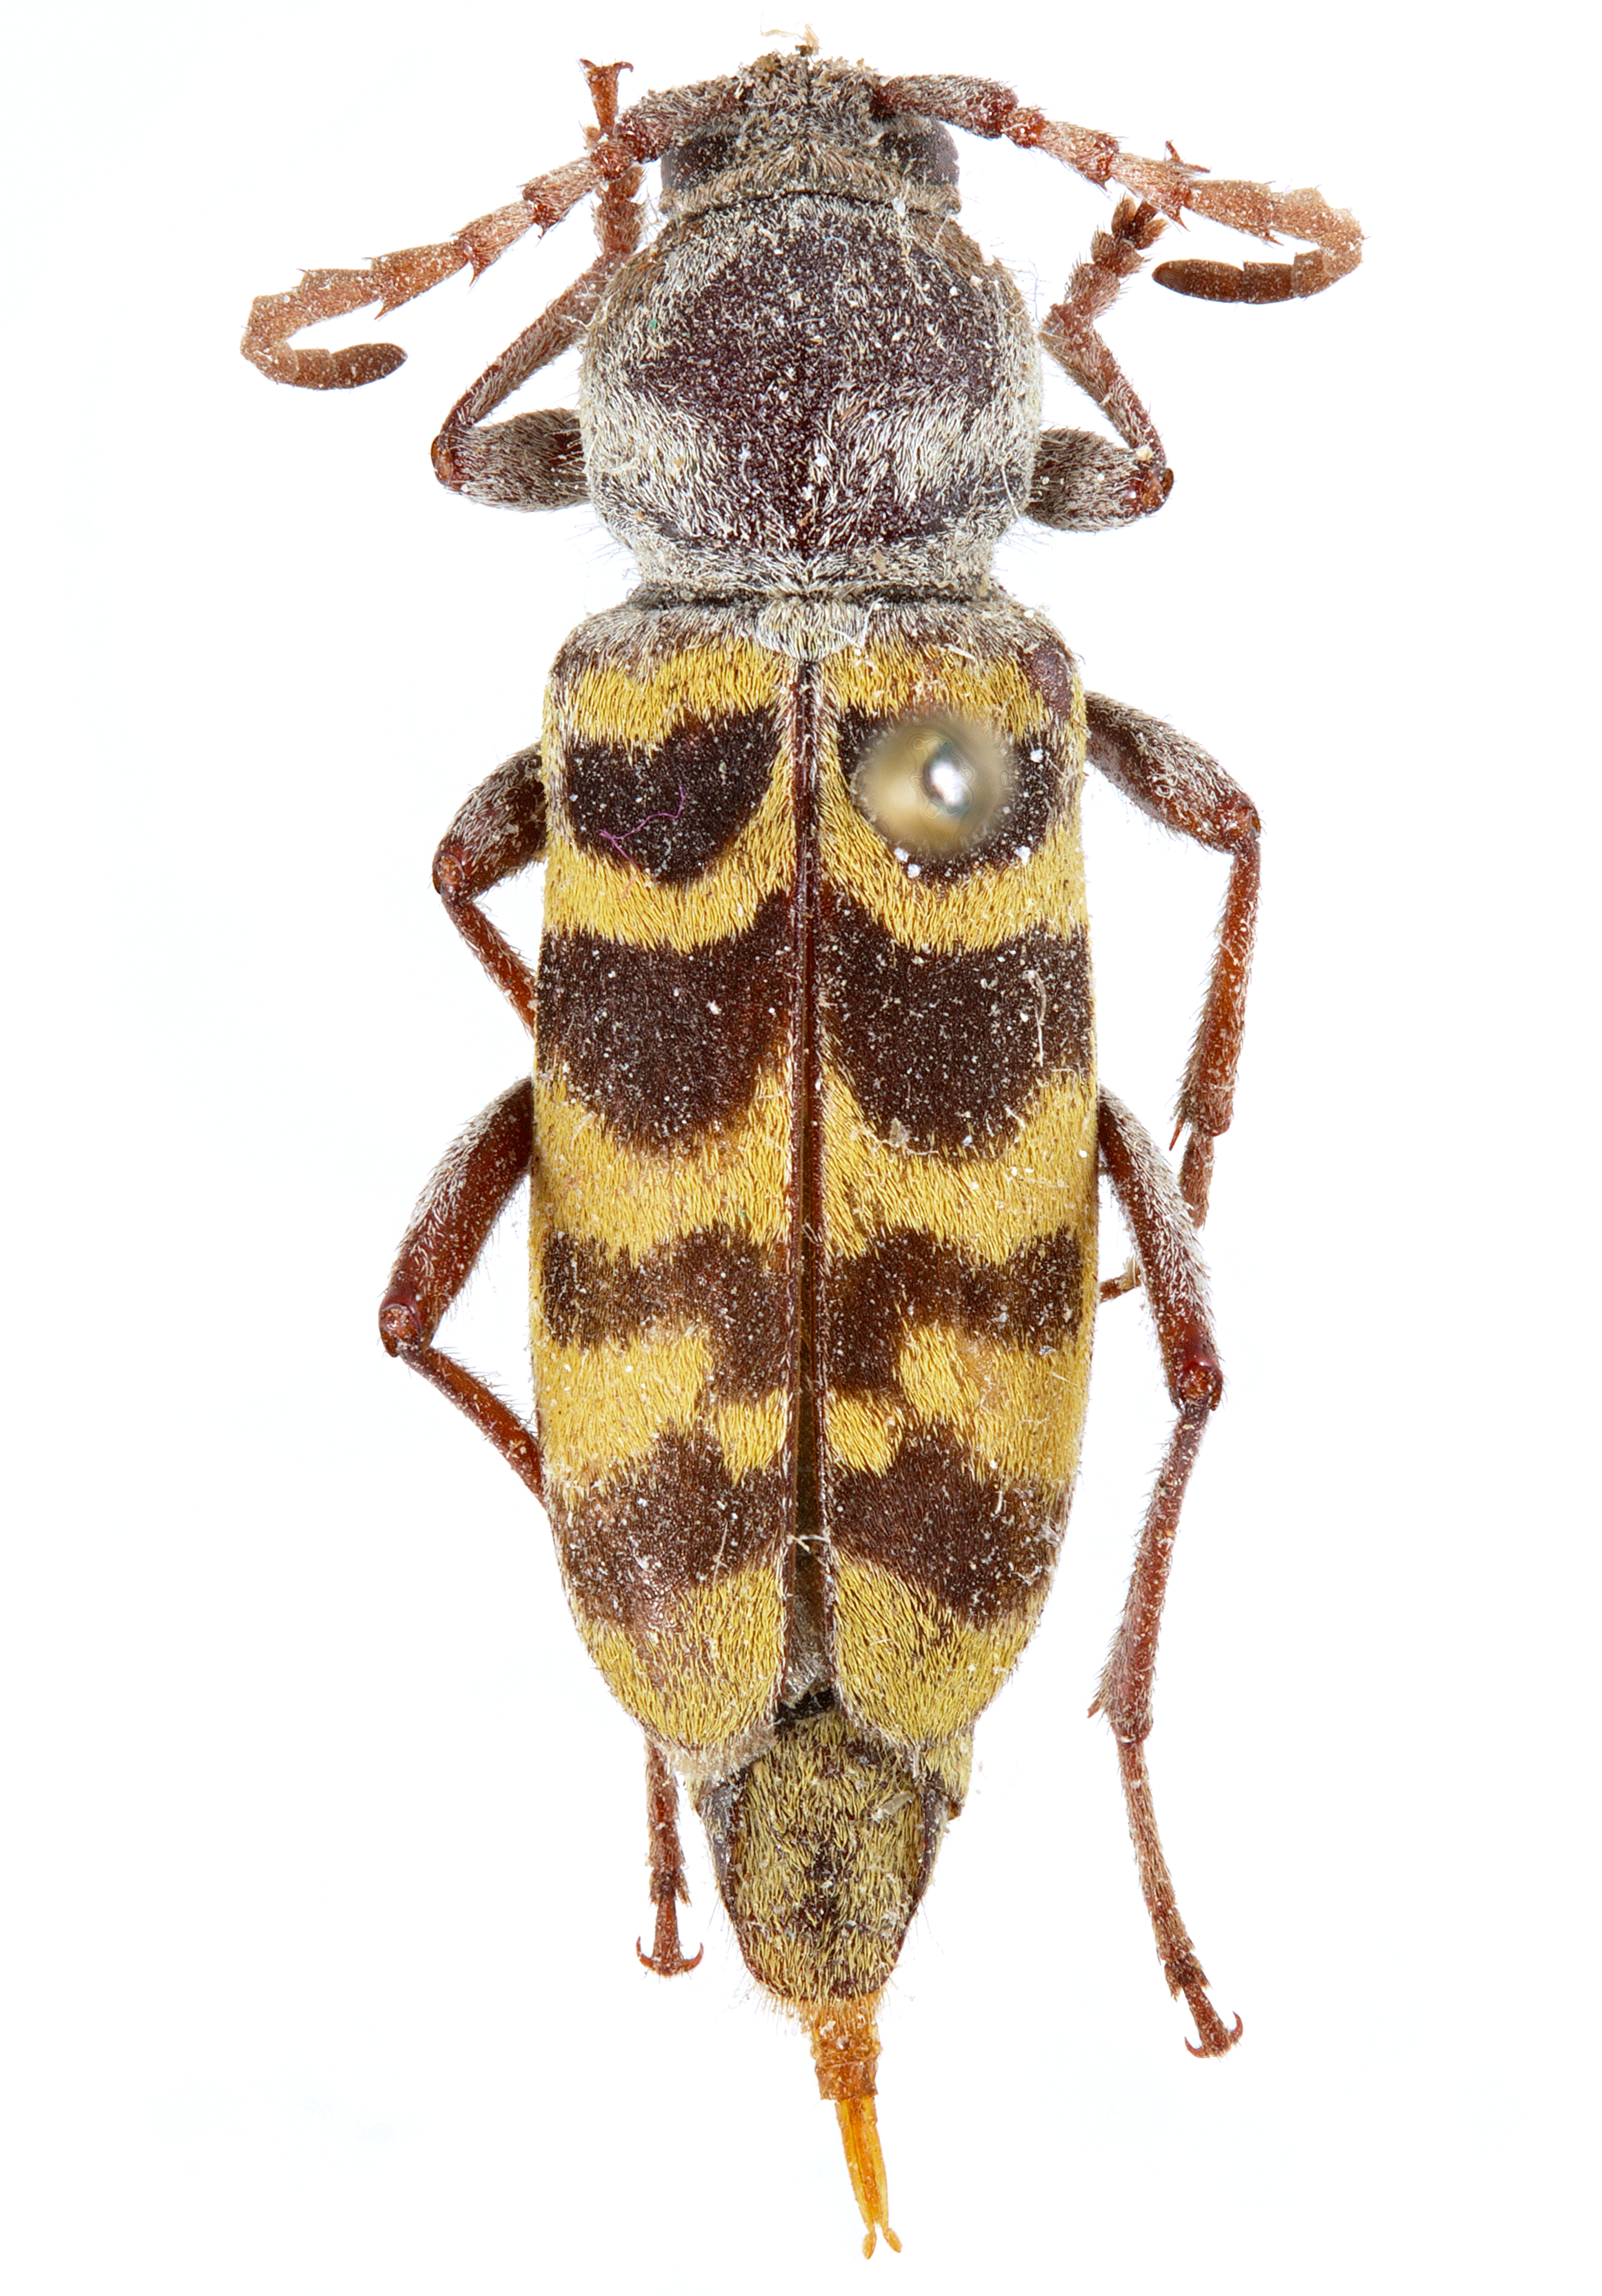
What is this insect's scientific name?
Megacheuma brevipennis
